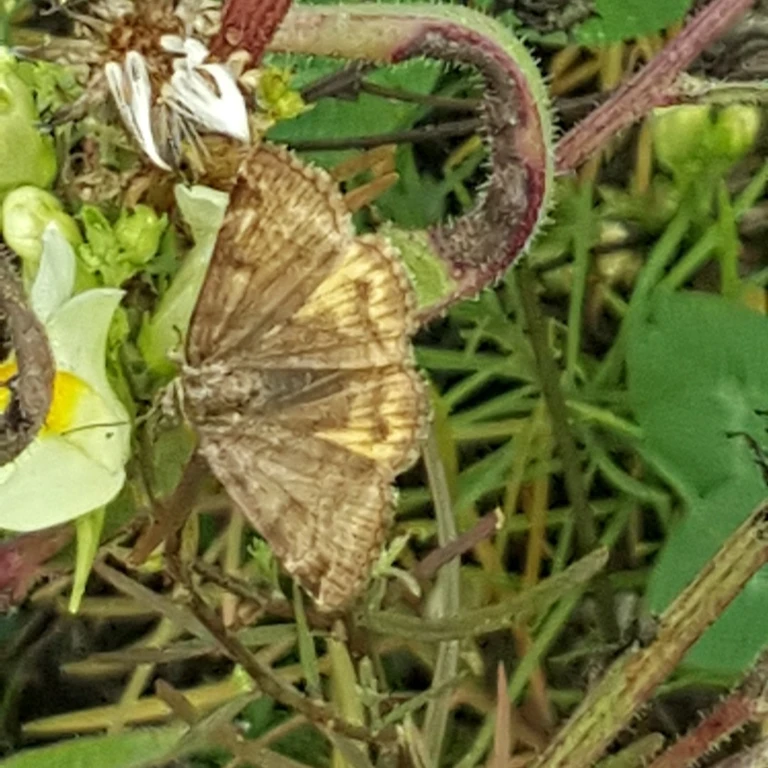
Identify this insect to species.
Euclidia glyphica
